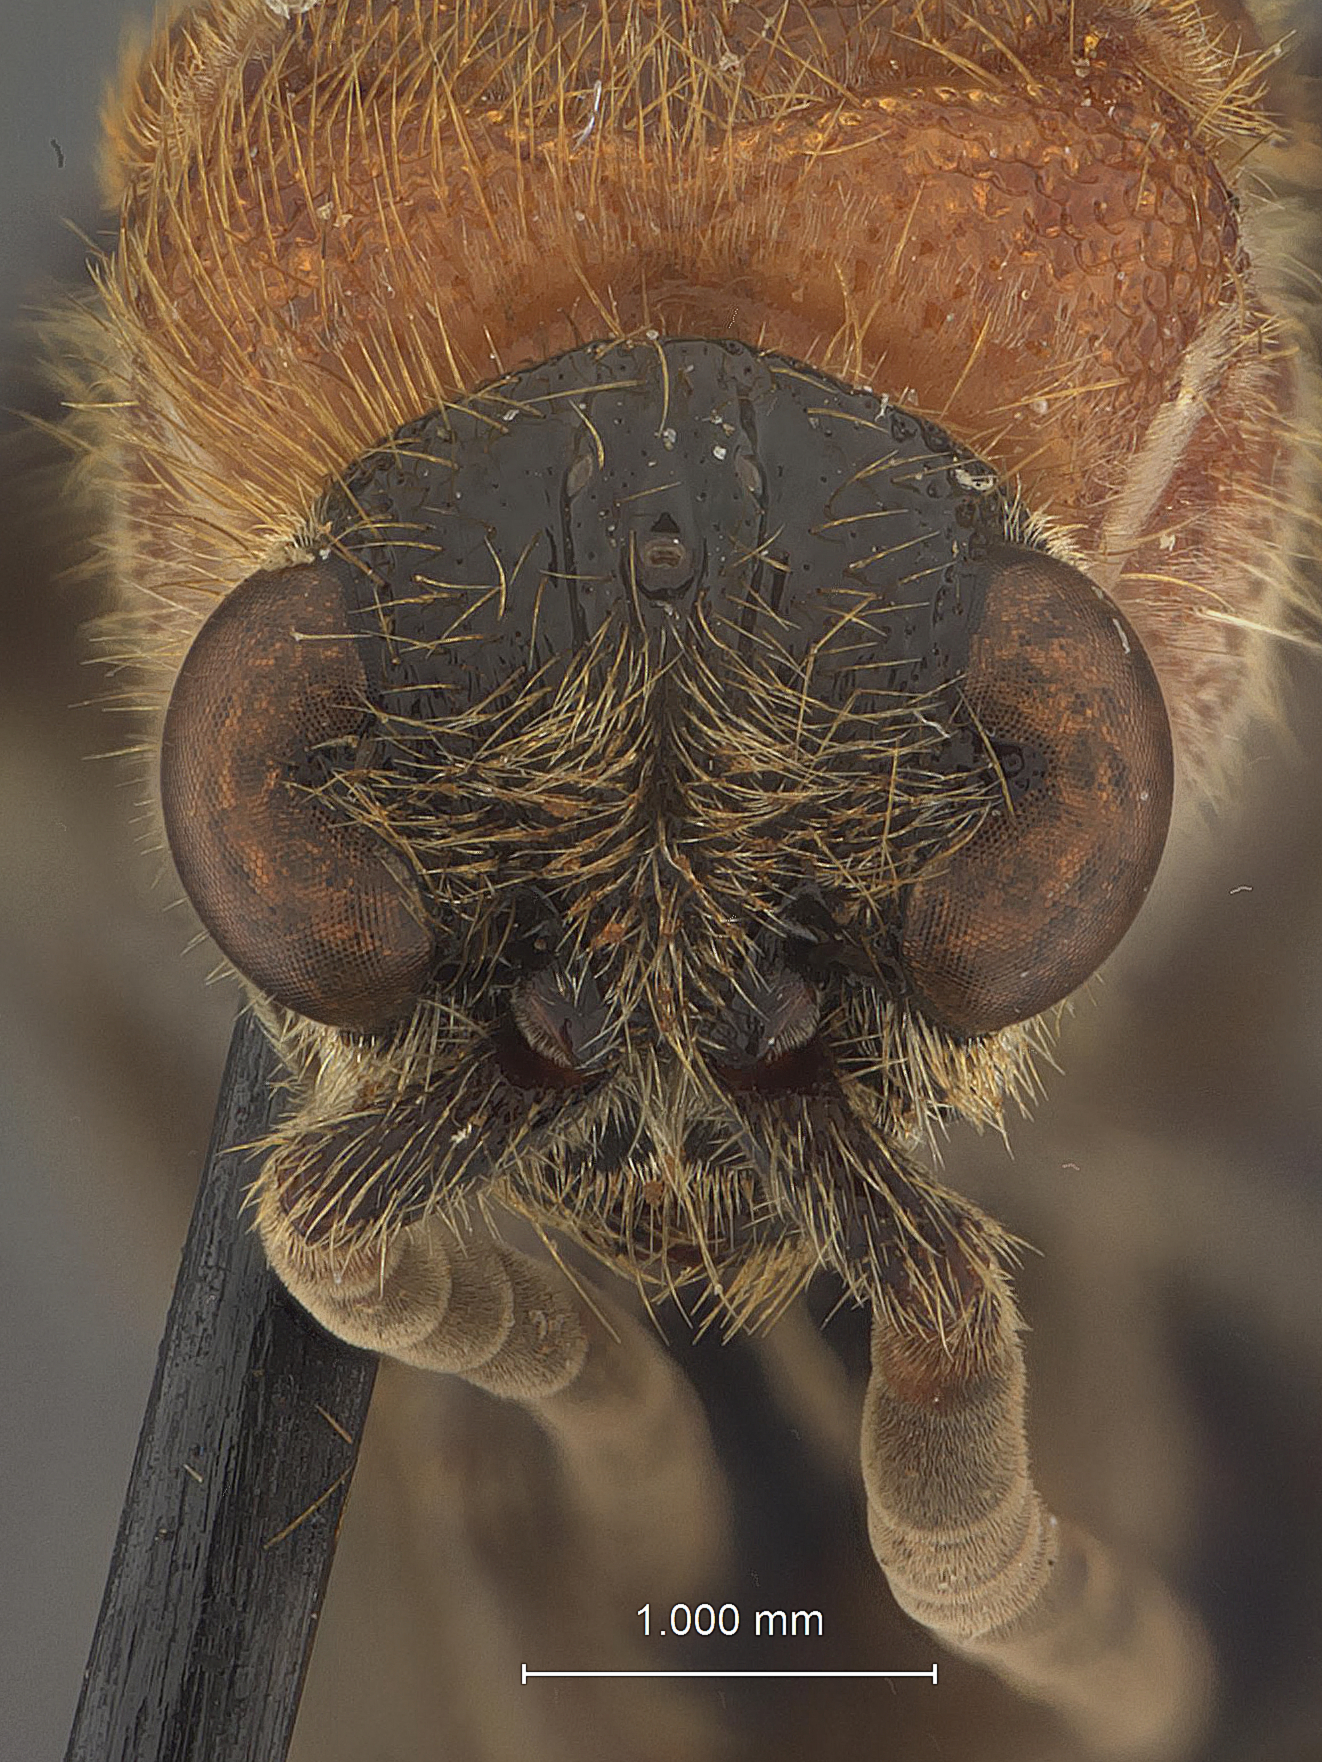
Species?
Smicromyrme ilherda
